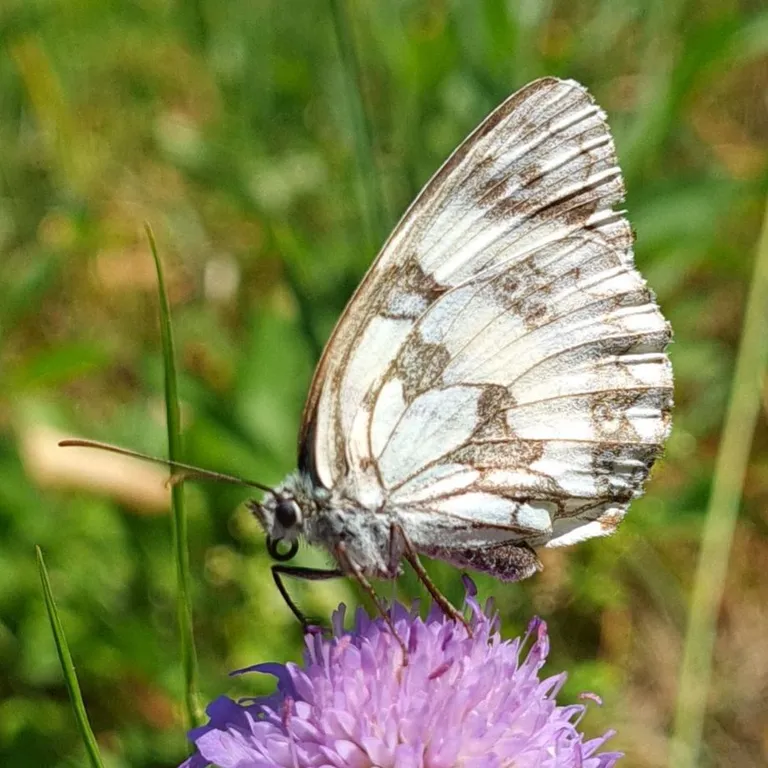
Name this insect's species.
Melanargia galathea
